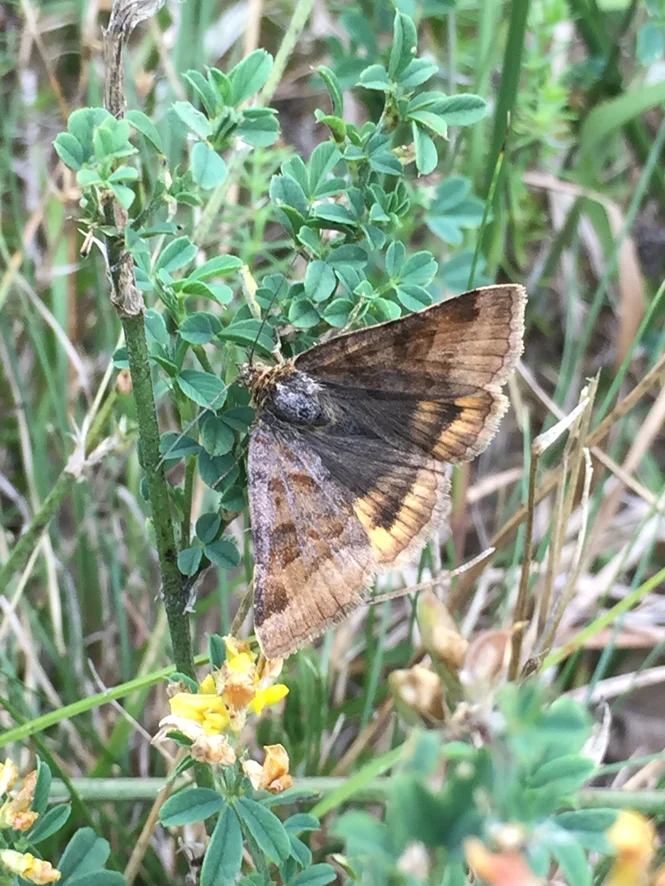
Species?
Euclidia glyphica
